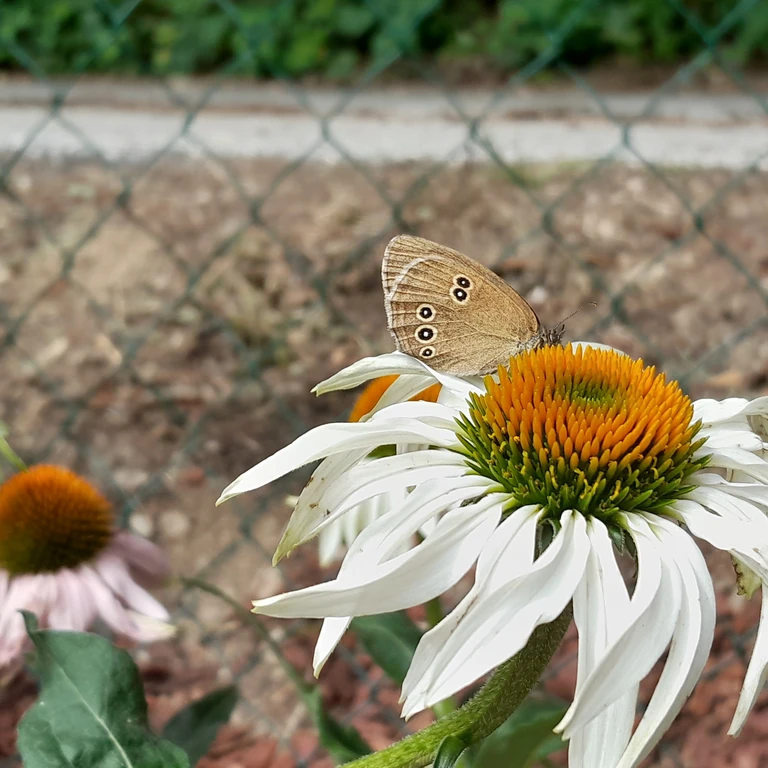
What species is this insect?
Aphantopus hyperantus
